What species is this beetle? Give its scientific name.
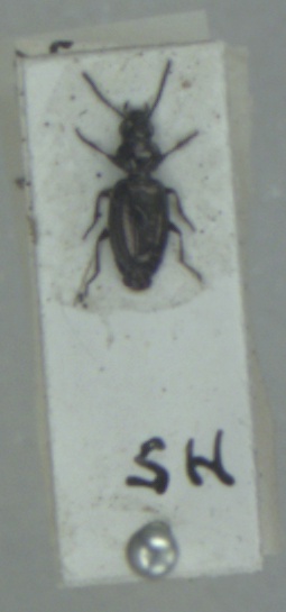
Bembidion nigricorne
